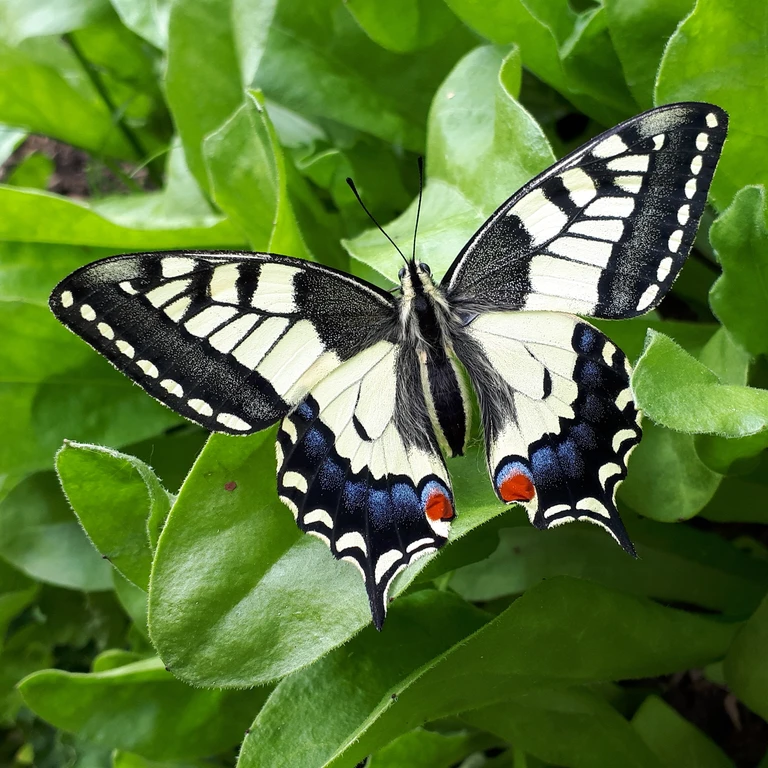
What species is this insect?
Papilio machaon
